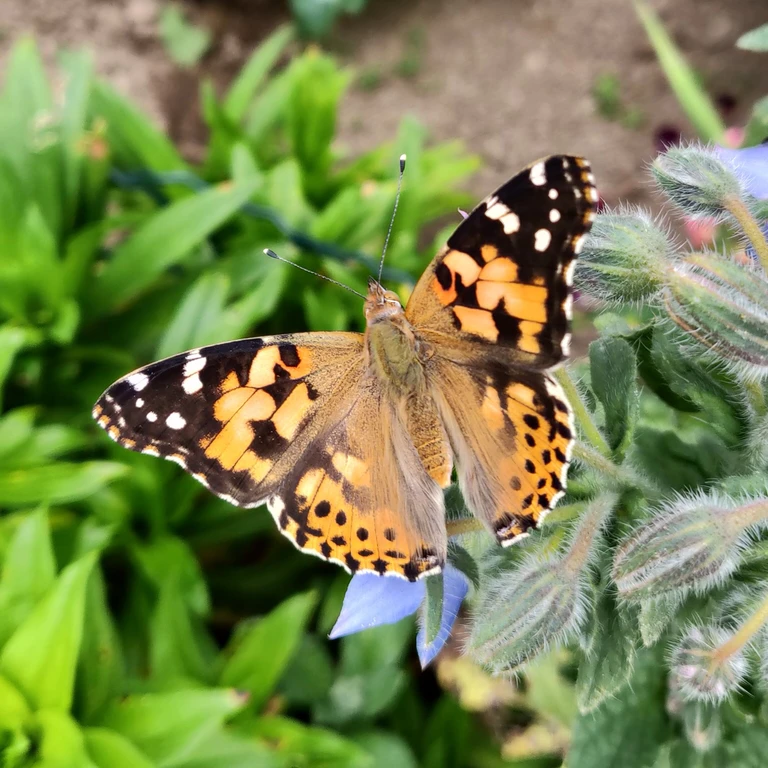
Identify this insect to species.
Vanessa cardui
